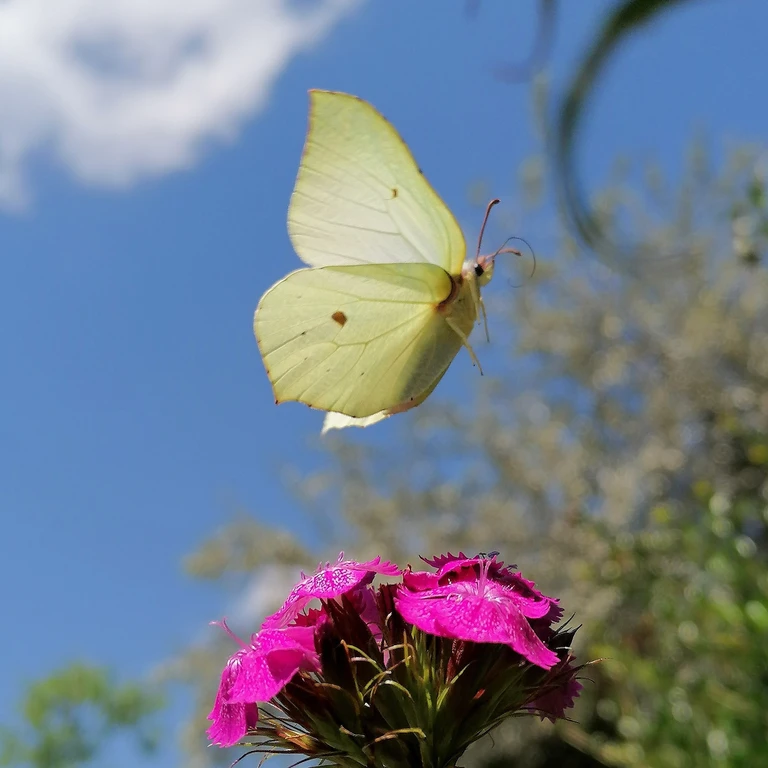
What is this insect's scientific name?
Gonepteryx rhamni
